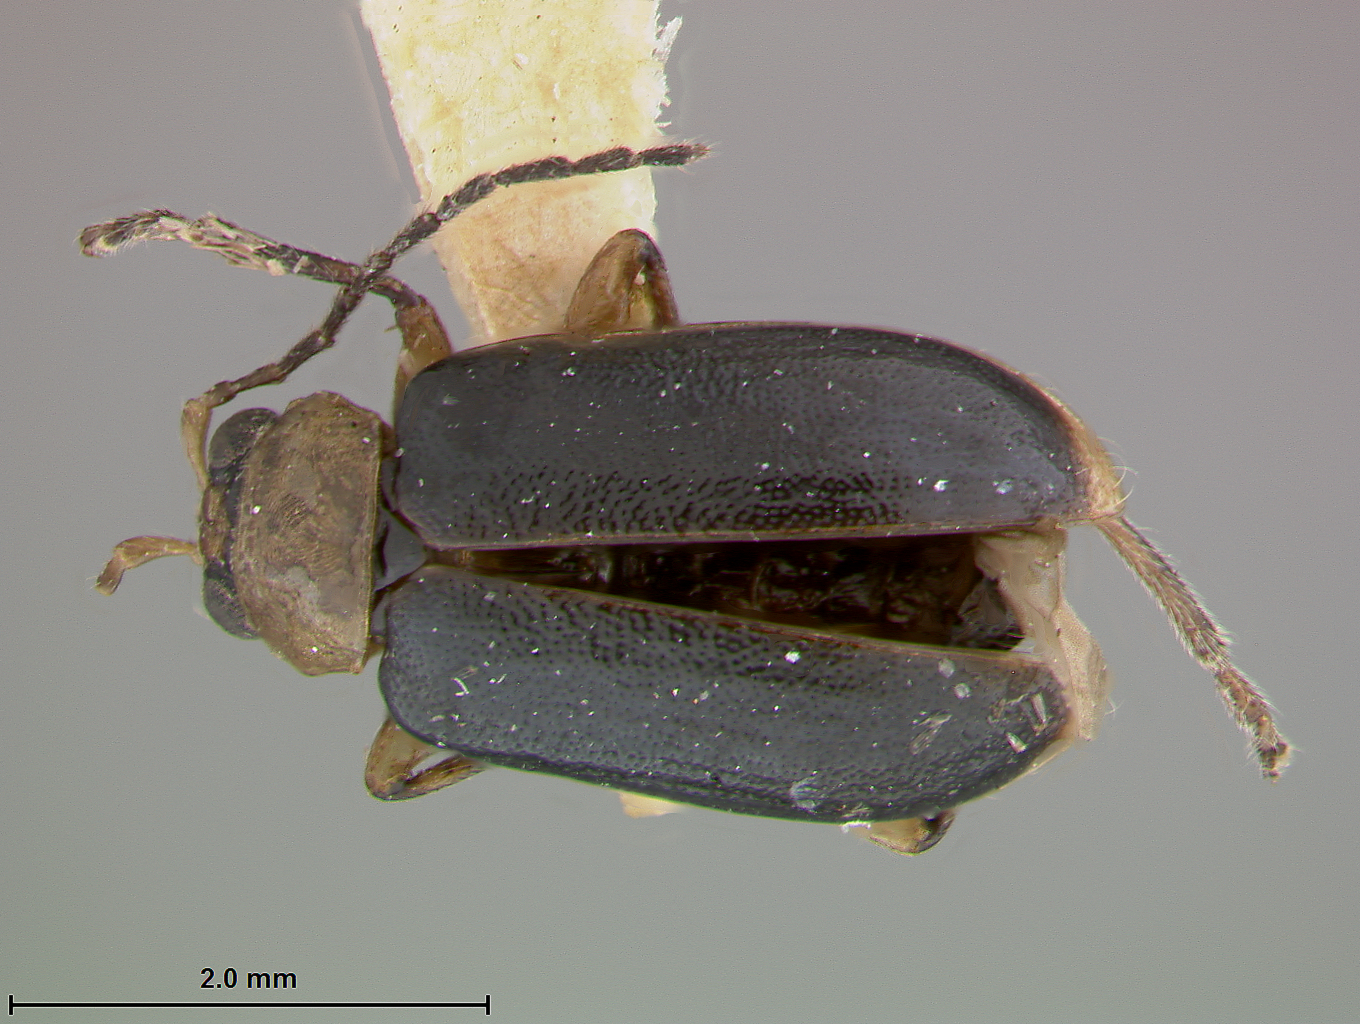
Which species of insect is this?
Chthoneis insulana
